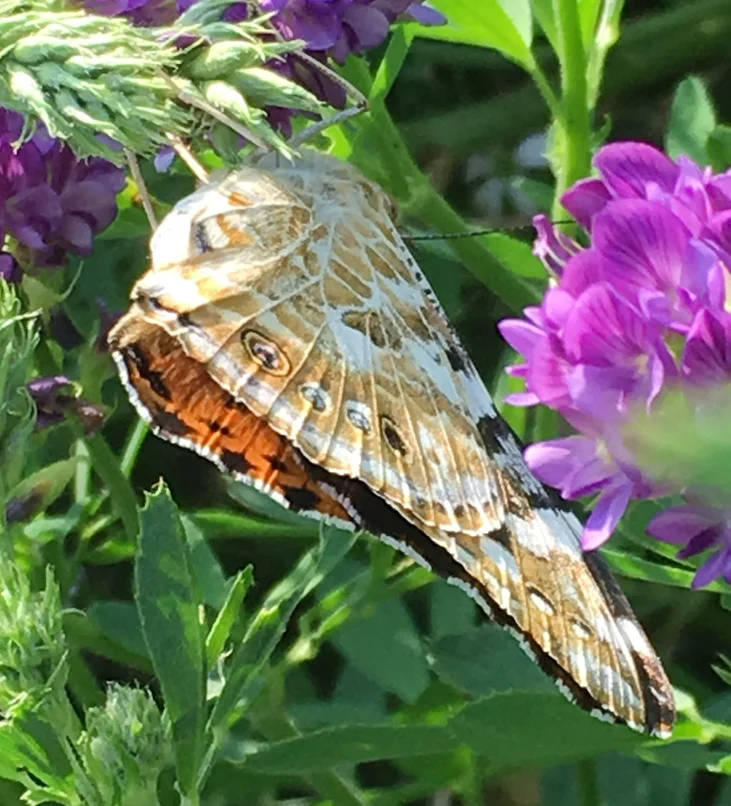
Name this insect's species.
Vanessa cardui
